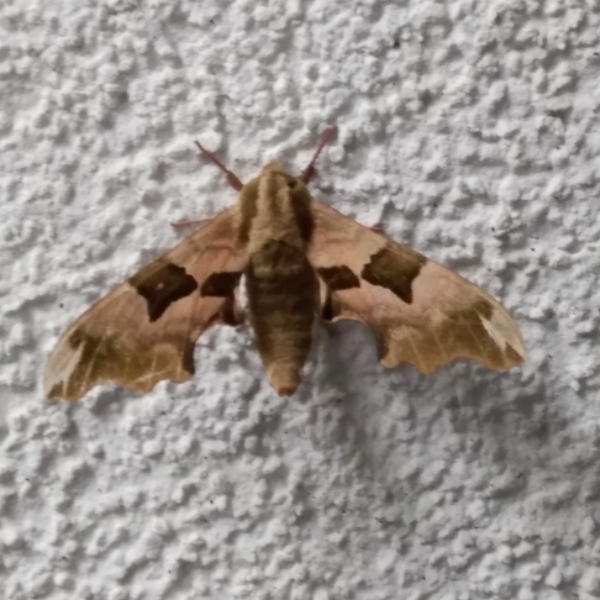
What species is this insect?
Mimas tiliae
